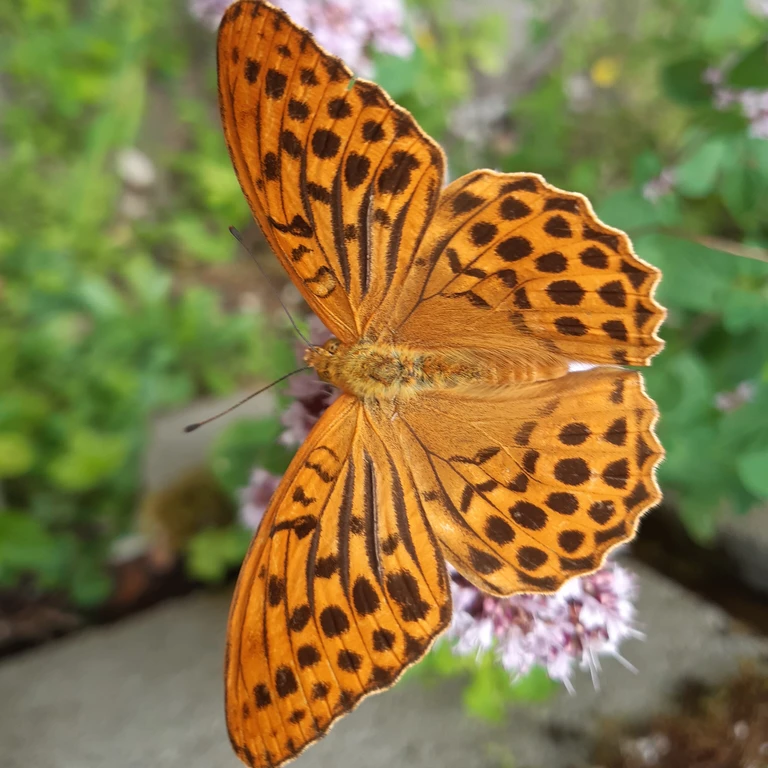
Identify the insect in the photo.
Argynnis paphia
